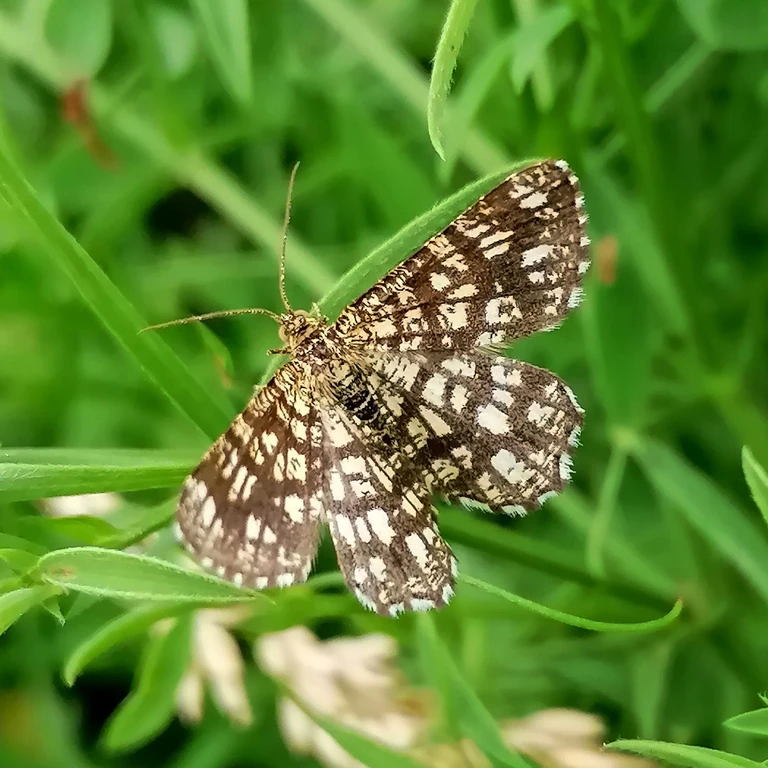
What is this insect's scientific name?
Chiasmia clathrata
